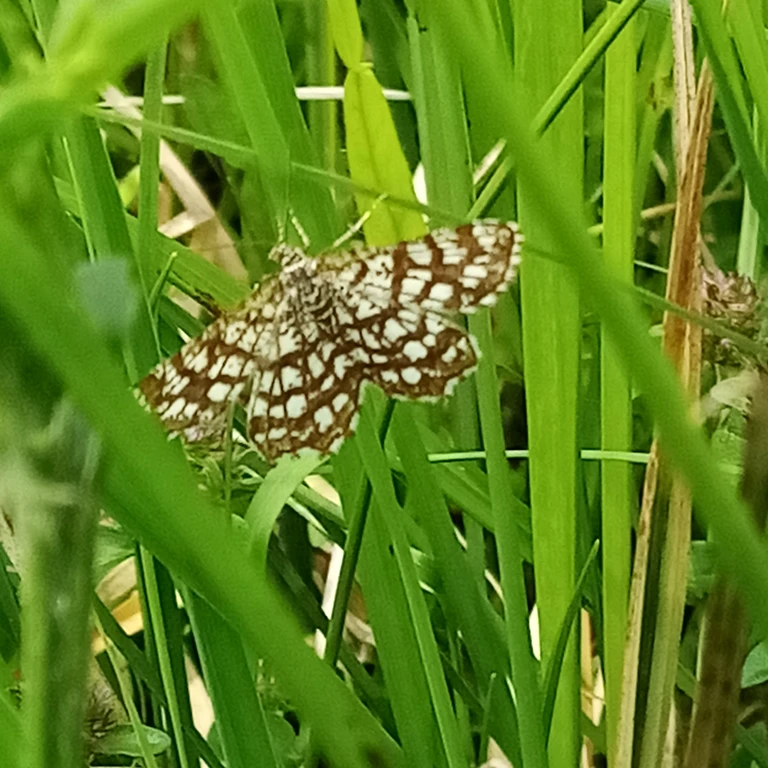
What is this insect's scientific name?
Chiasmia clathrata
